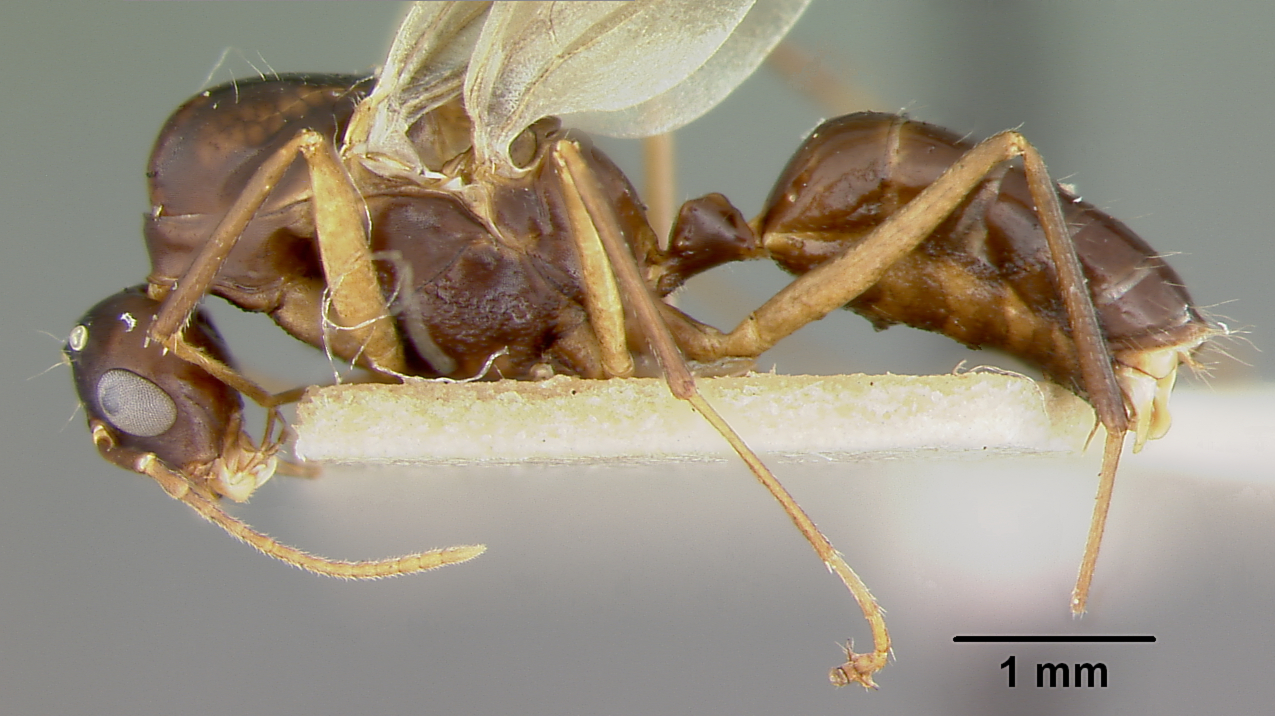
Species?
Camponotus schmeltzii
